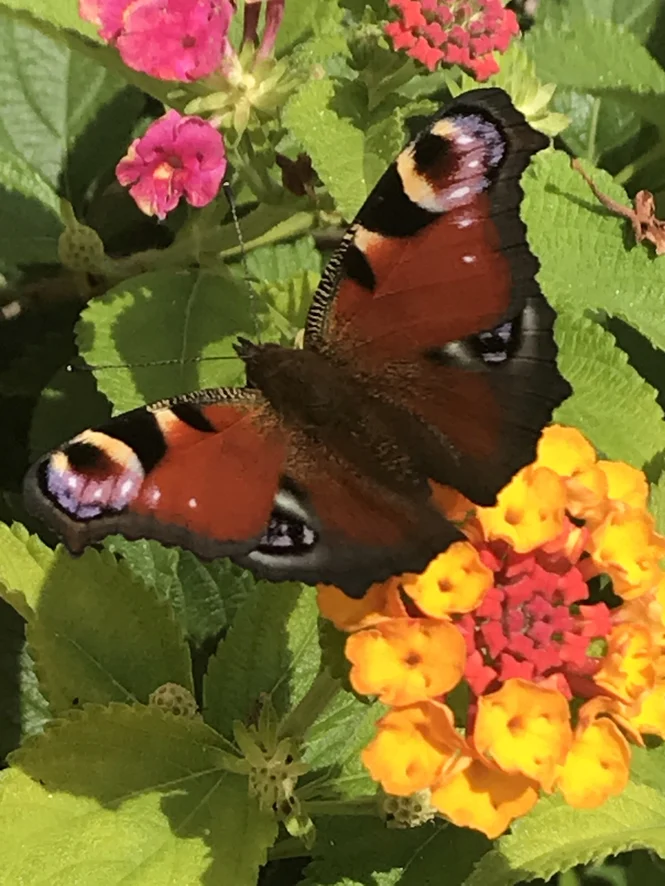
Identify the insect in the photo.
Aglais io
